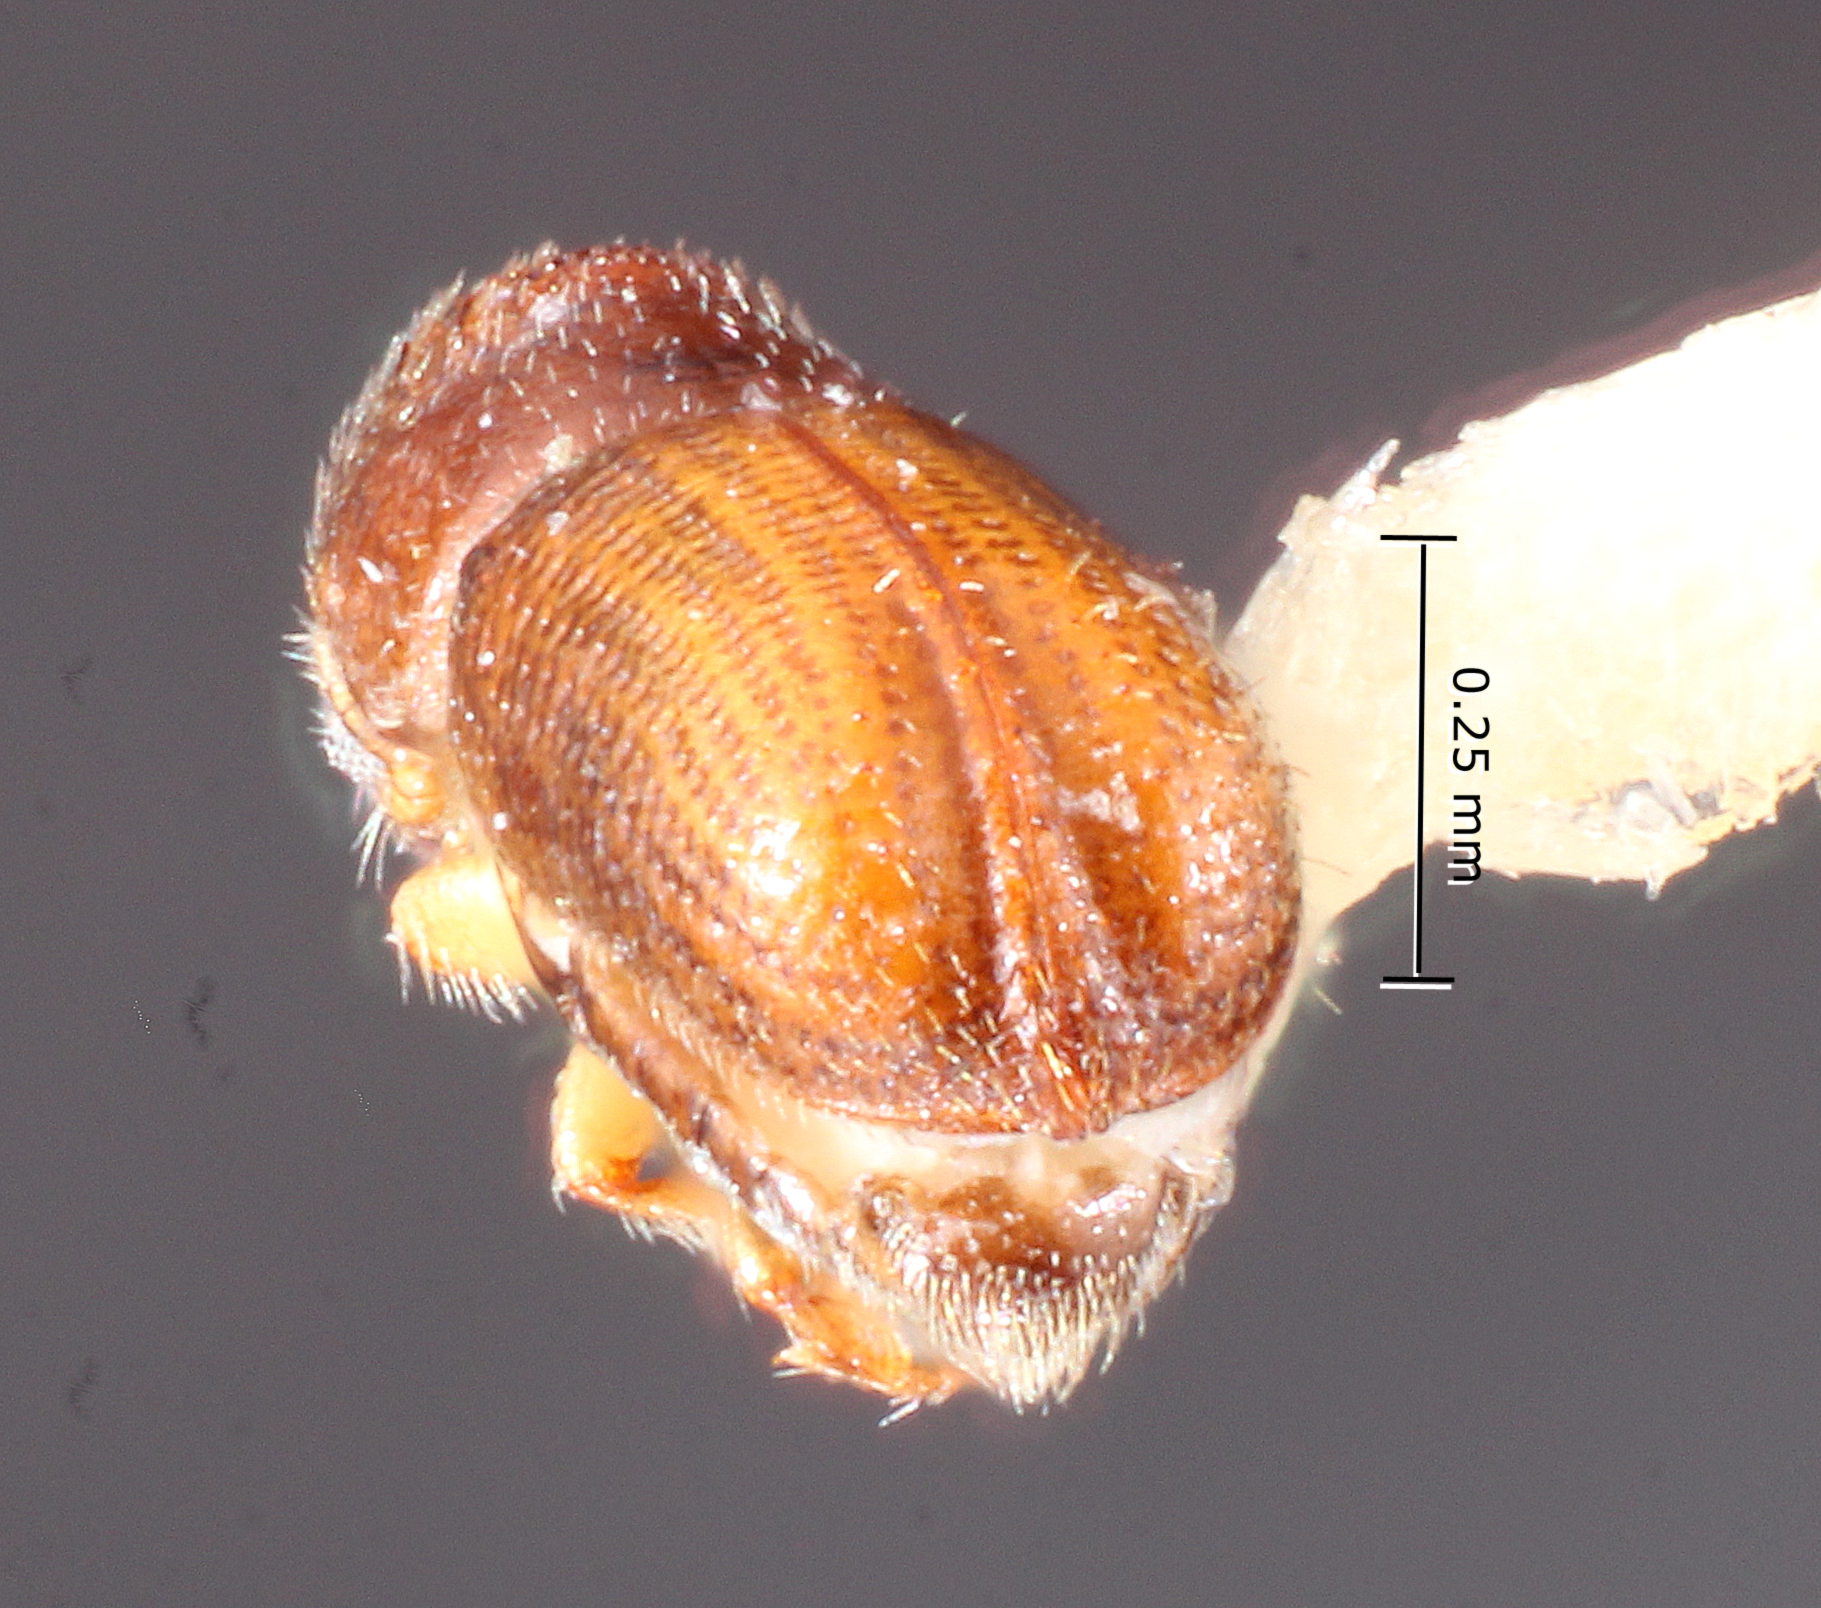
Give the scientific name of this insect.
Pityophthorus dimidiatus
